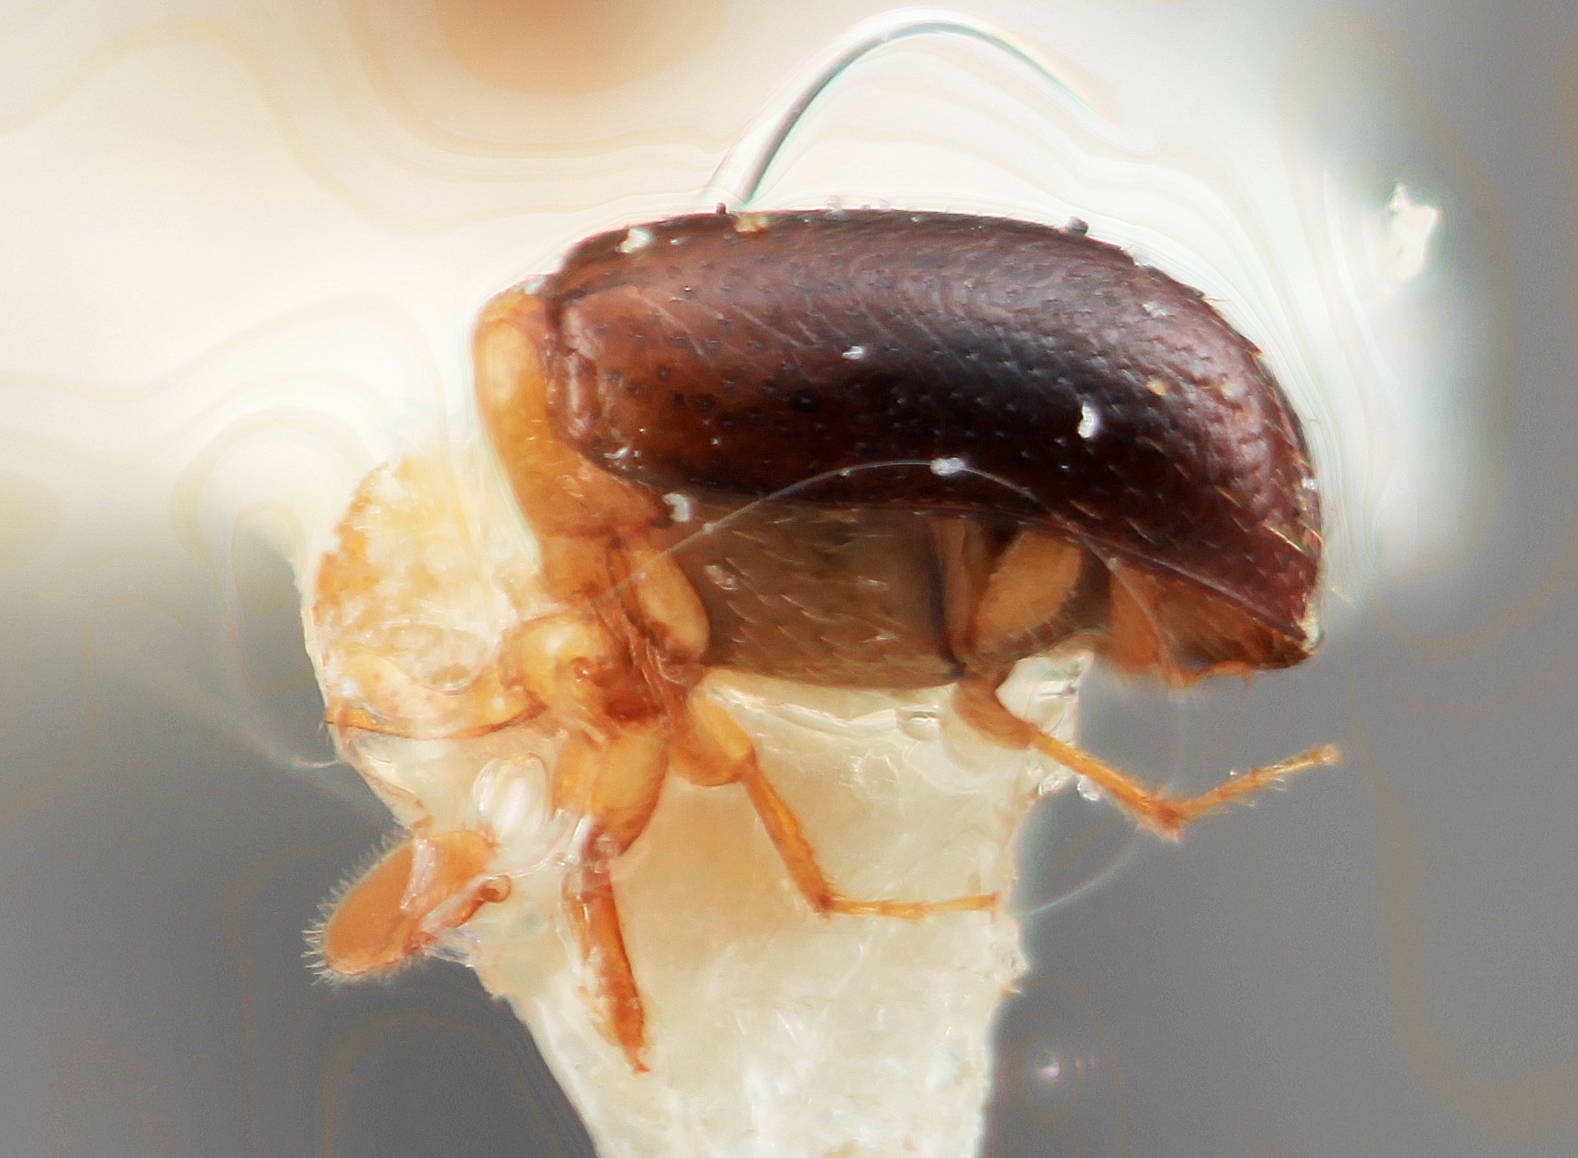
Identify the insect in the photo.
Corthylus exiguus
